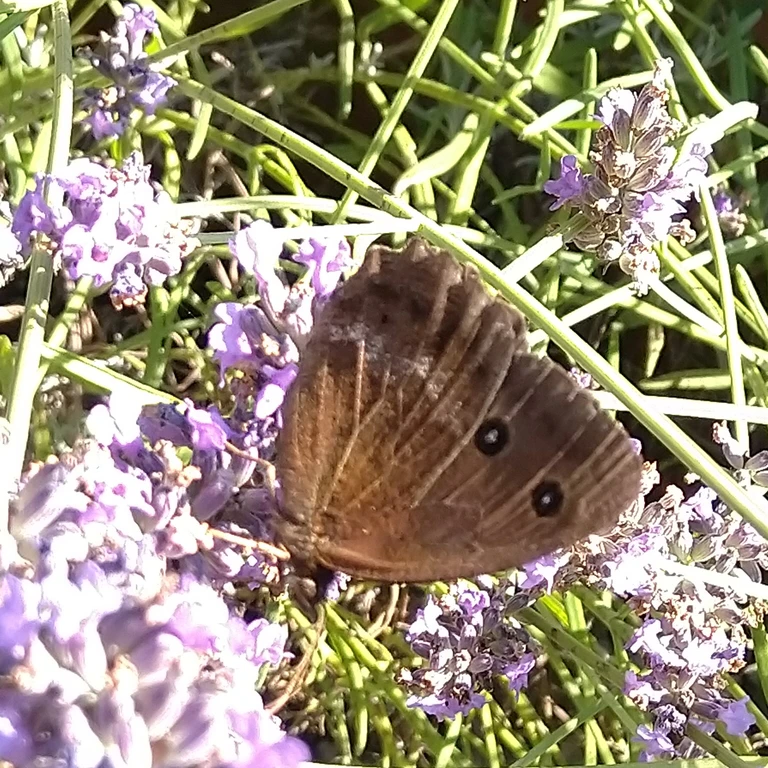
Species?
Minois dryas
